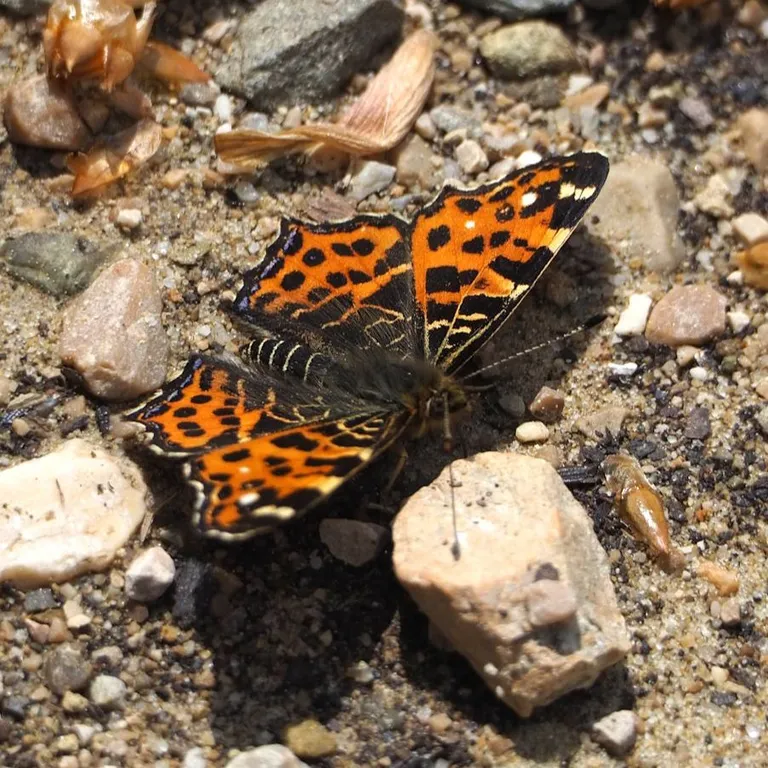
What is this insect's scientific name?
Araschnia levana
